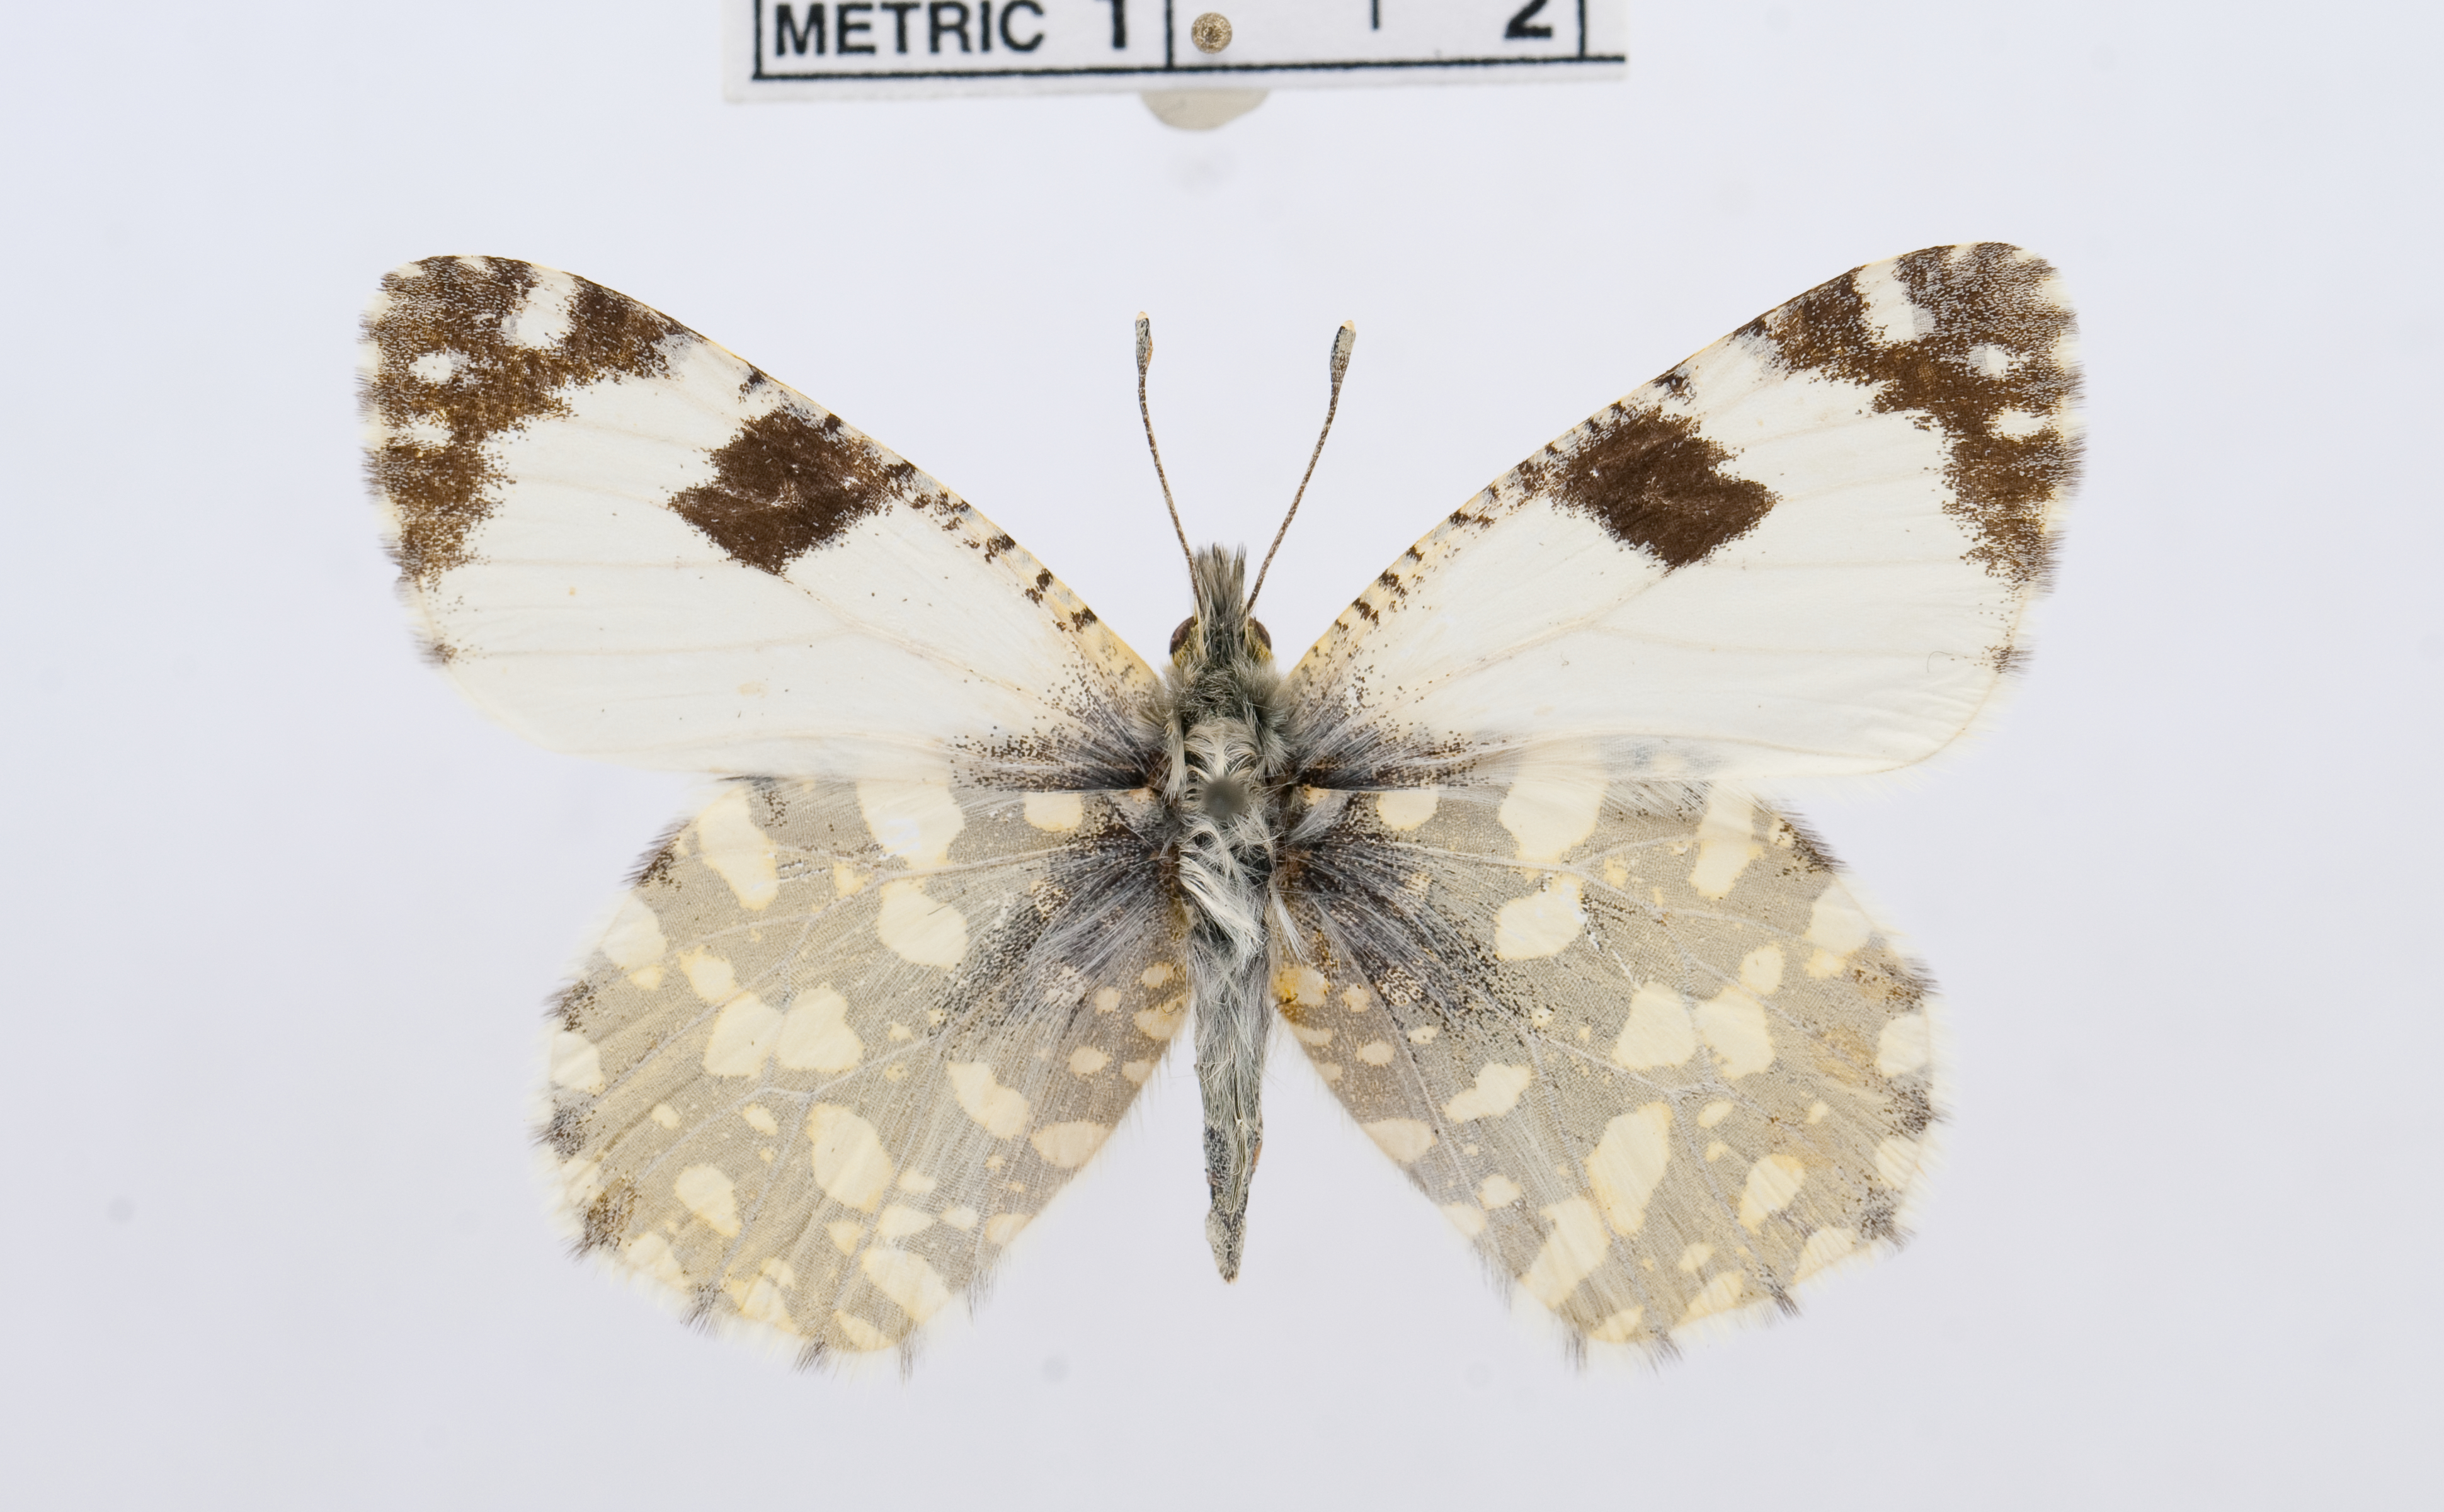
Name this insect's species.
Euchloe ausonia
